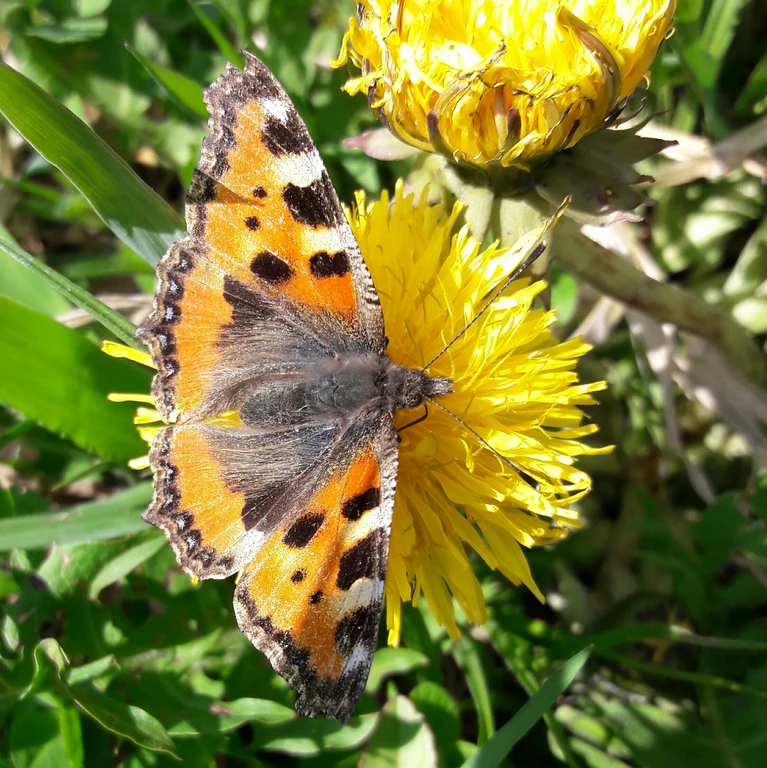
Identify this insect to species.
Aglais urticae
